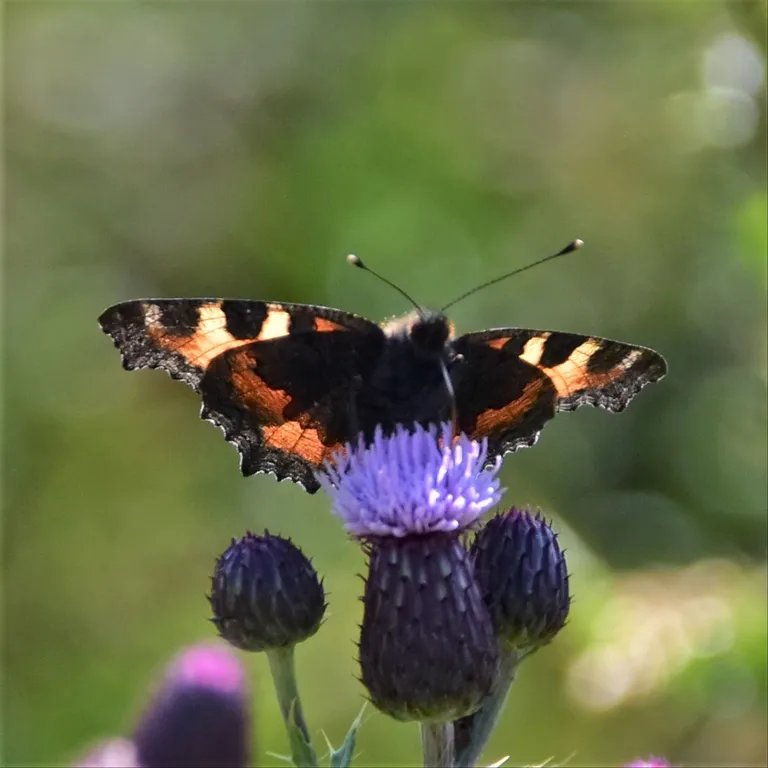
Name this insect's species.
Aglais urticae
